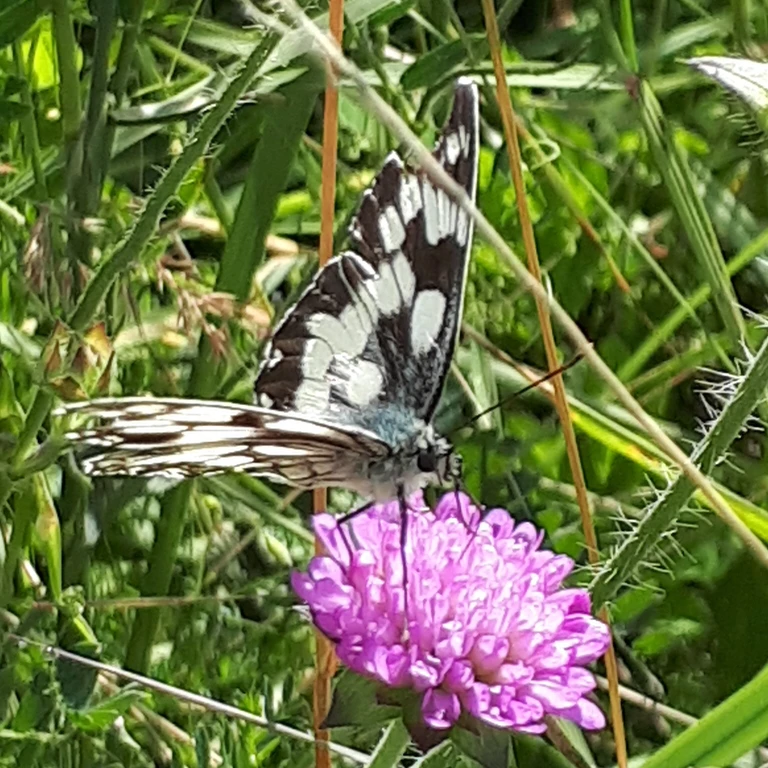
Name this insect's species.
Melanargia galathea
